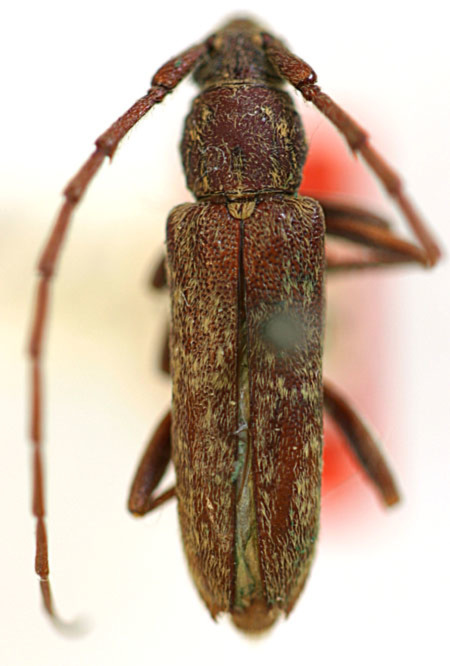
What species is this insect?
Anelaphus villosus (also Hypermallus lacustris)
